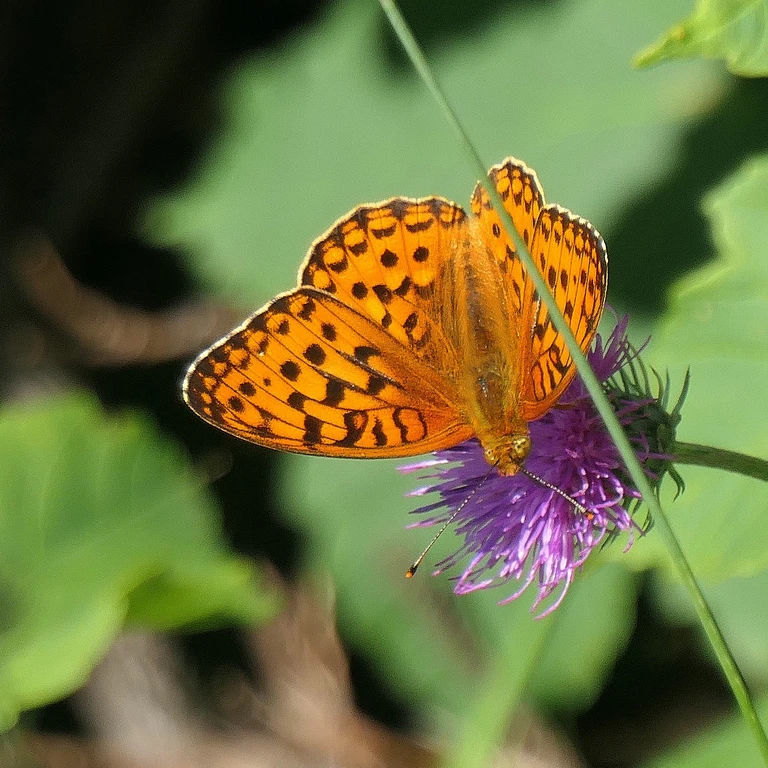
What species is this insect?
Fabriciana adippe
